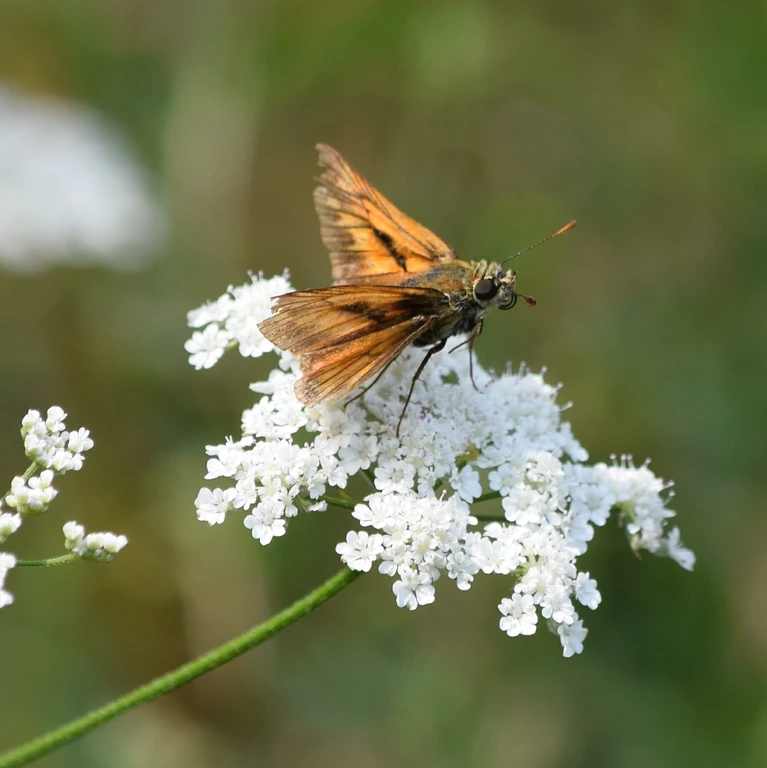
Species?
Ochlodes sylvanus (also Ochlodes venata)
